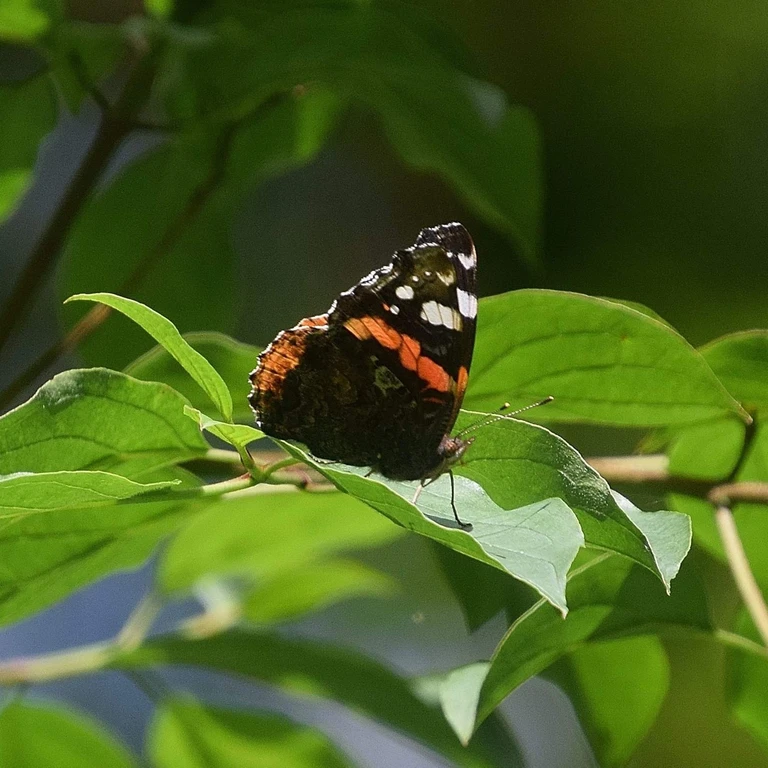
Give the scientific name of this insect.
Vanessa atalanta
